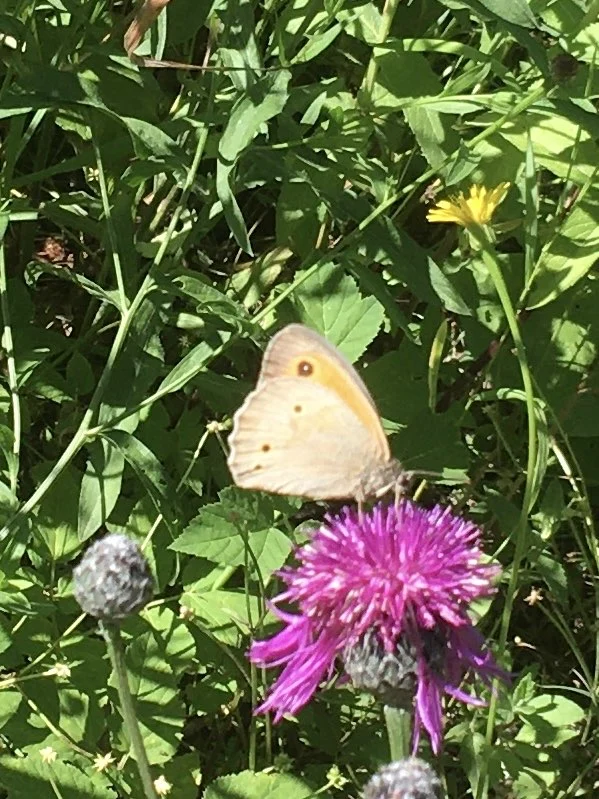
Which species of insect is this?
Maniola jurtina
